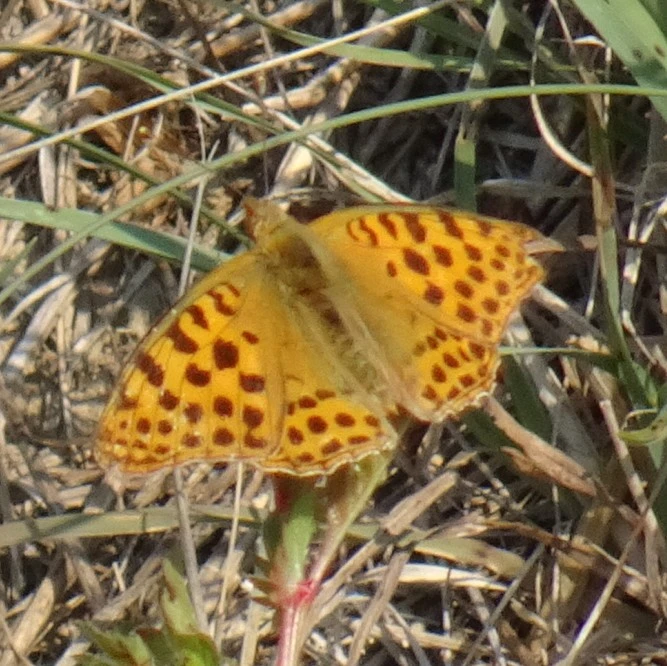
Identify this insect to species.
Issoria lathonia
